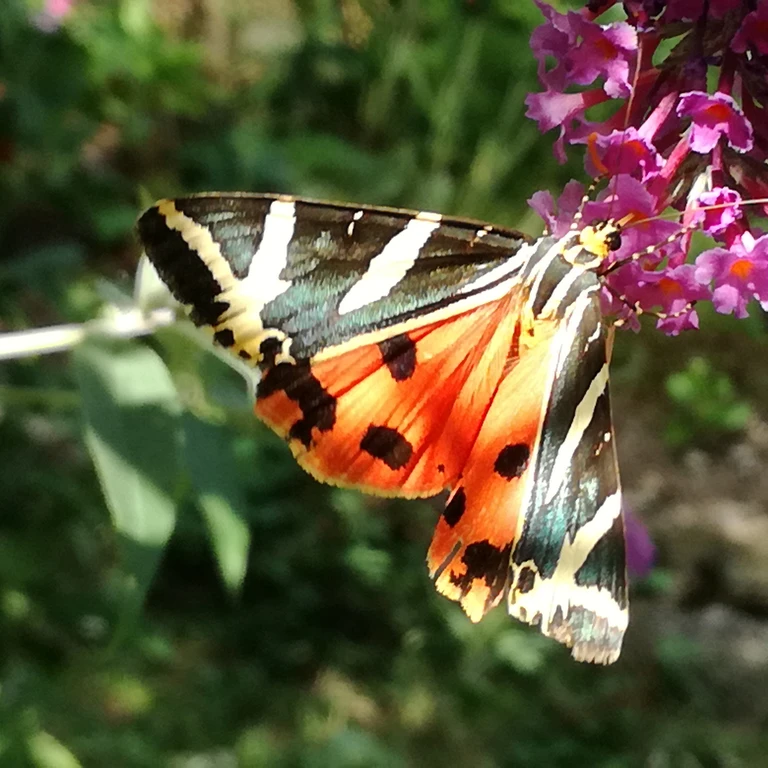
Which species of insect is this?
Euplagia quadripunctaria
